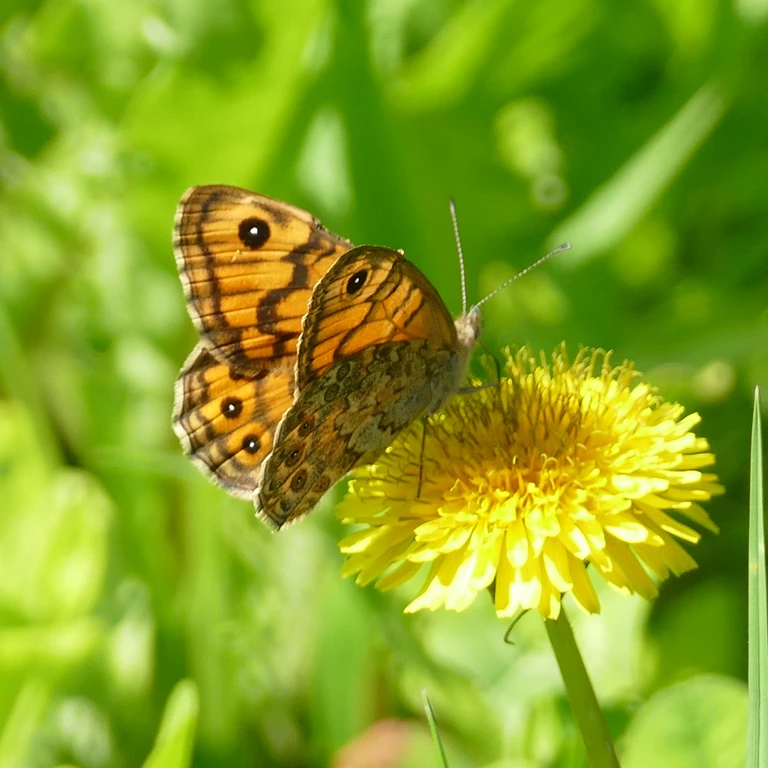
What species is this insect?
Lasiommata megera (also Pararge megera)
